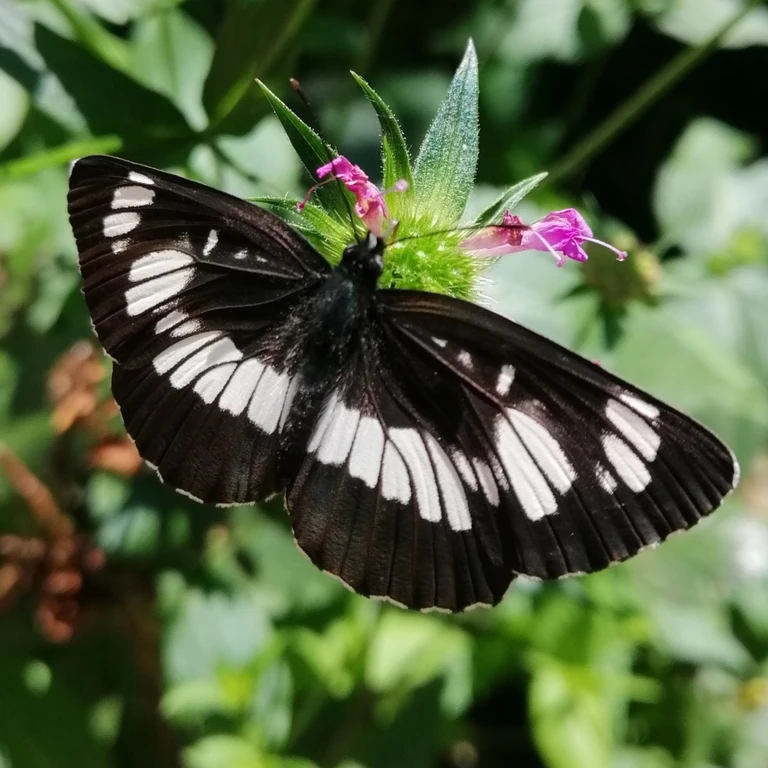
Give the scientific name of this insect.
Neptis rivularis
